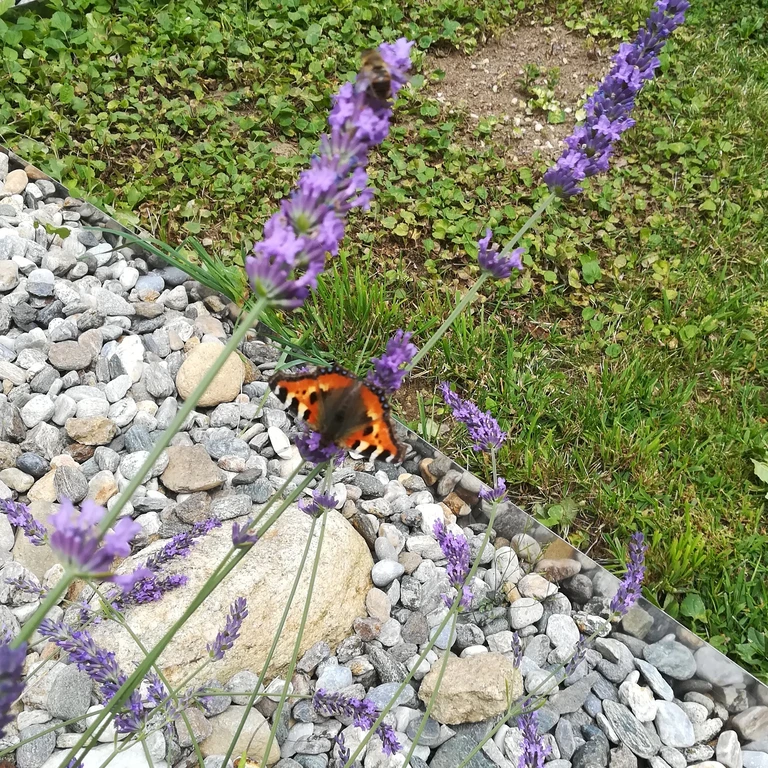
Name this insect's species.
Aglais urticae
